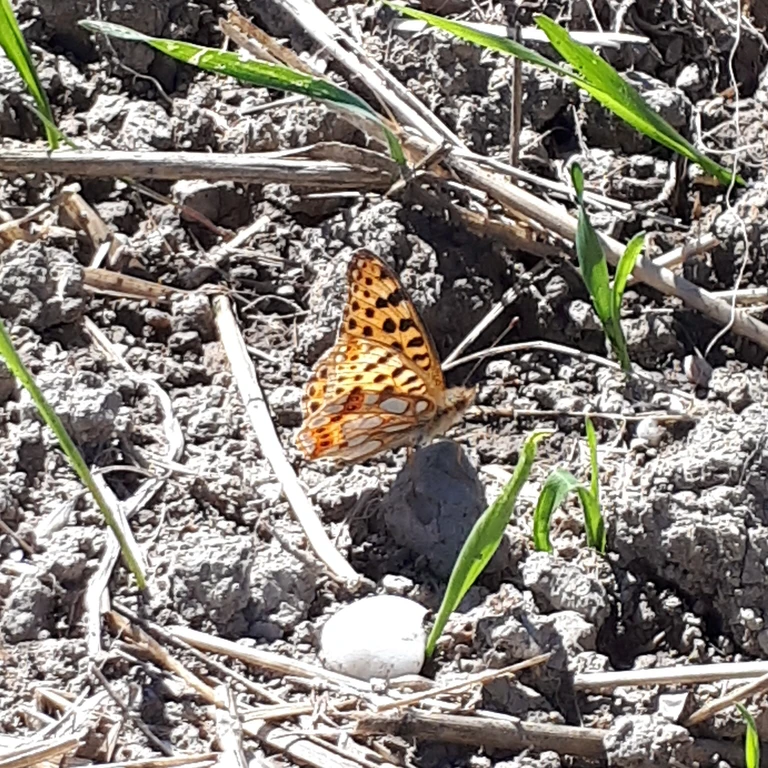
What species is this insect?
Issoria lathonia
